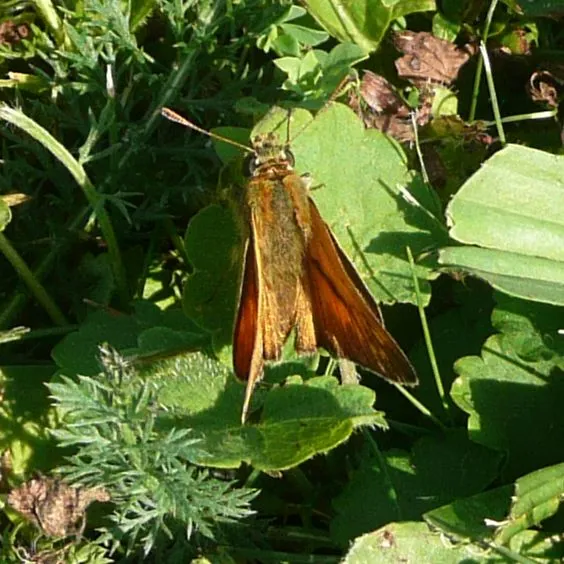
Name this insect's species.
Ochlodes sylvanus (also Ochlodes venata)
